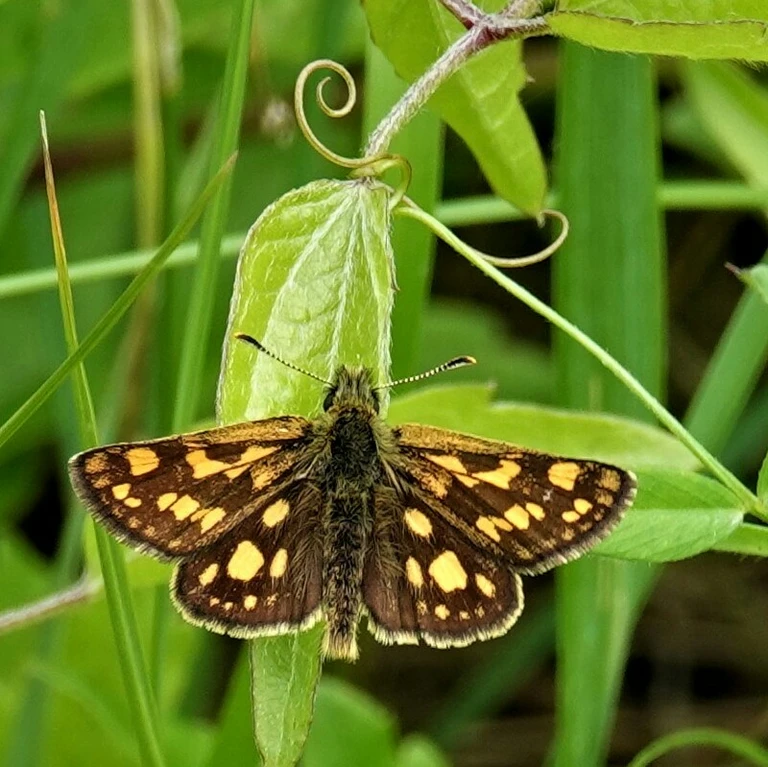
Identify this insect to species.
Carterocephalus palaemon
